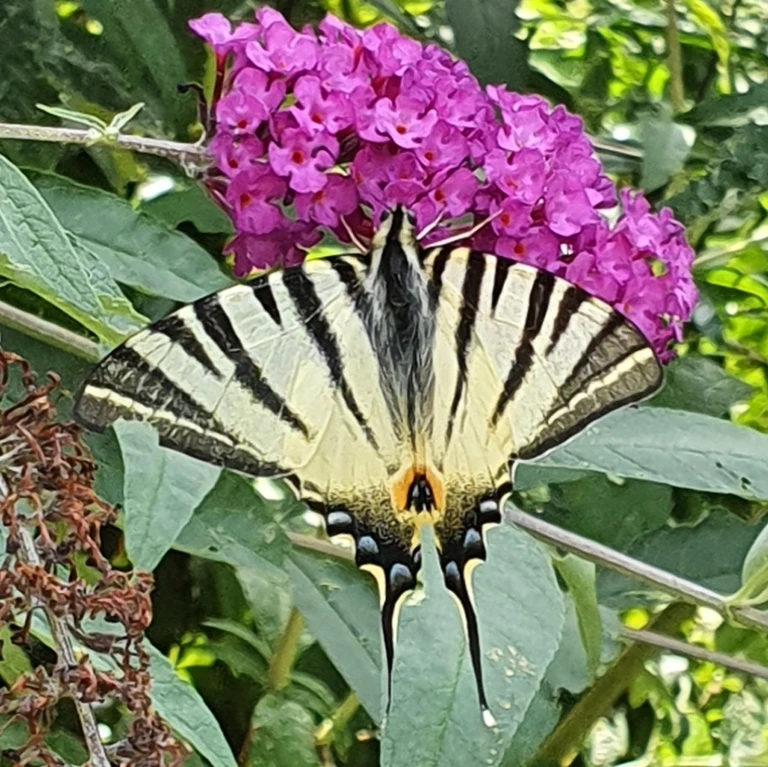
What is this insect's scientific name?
Iphiclides podalirius
